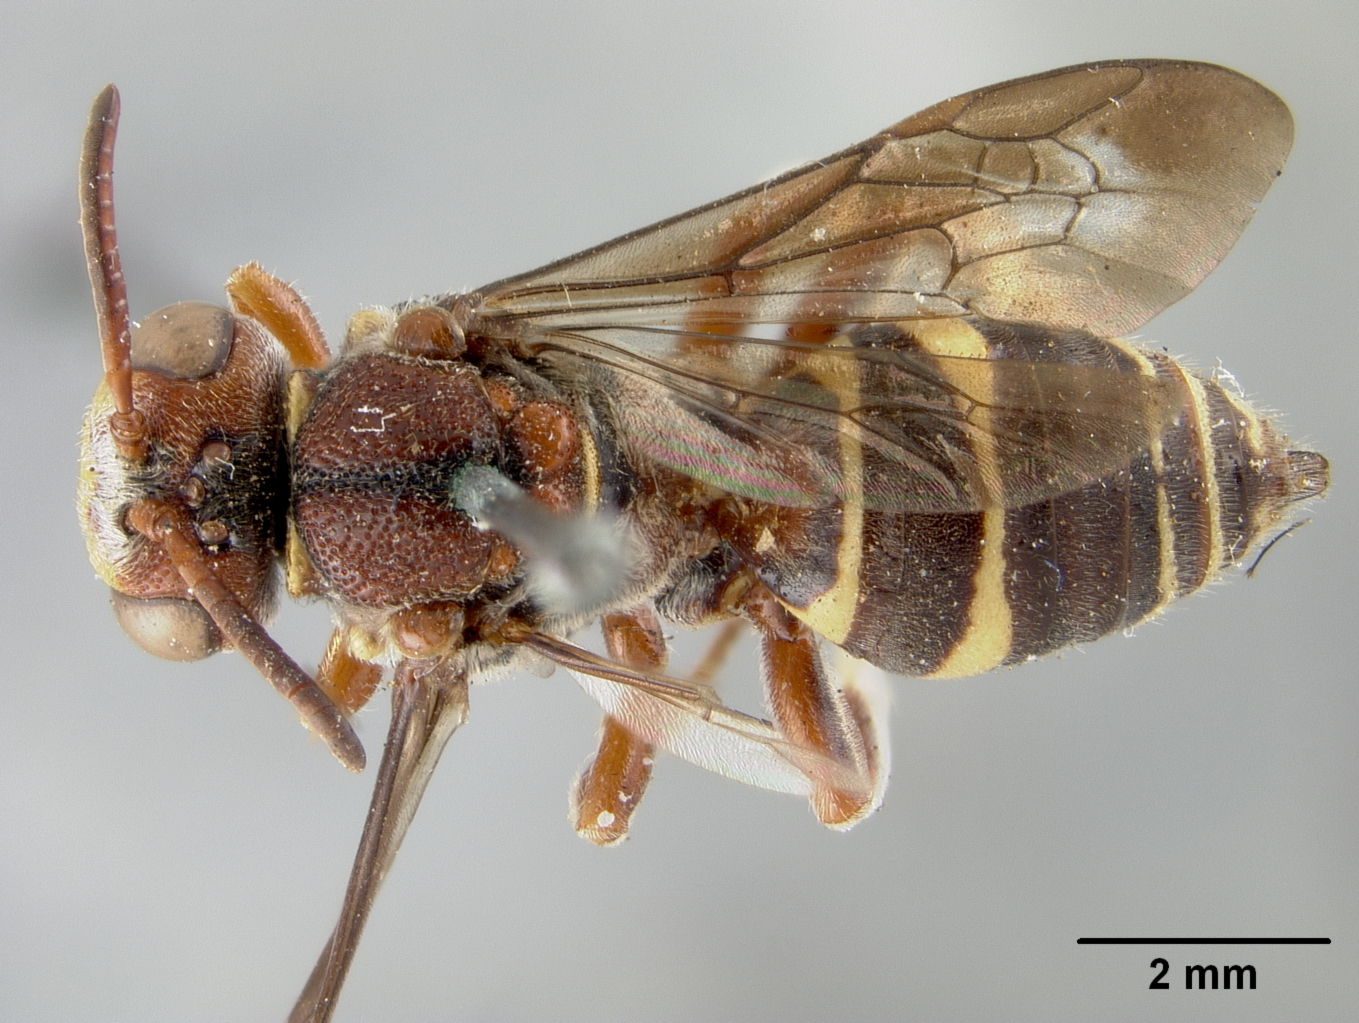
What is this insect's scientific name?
Nomada carcaranensis
